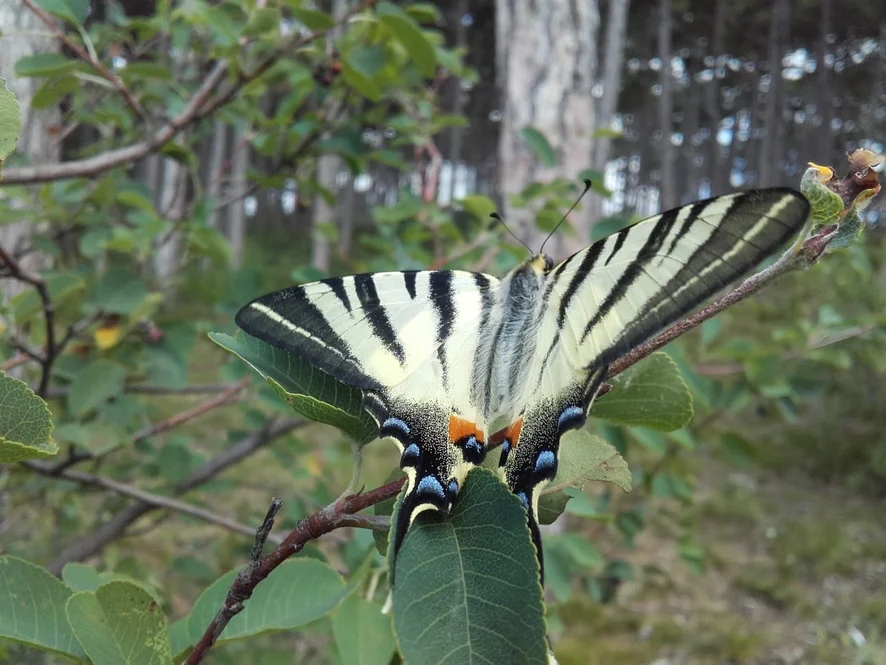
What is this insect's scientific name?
Iphiclides podalirius
